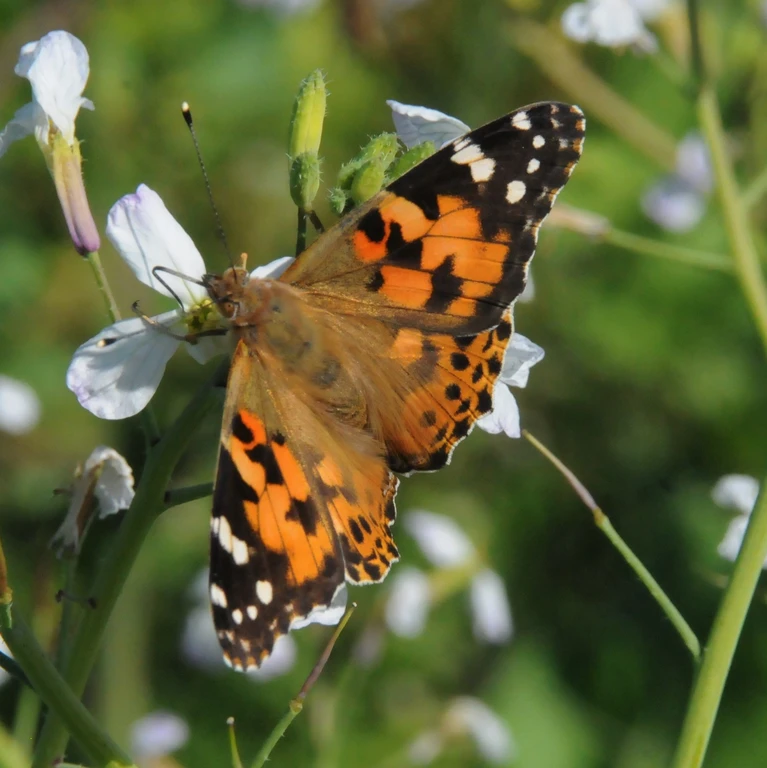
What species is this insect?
Vanessa cardui
